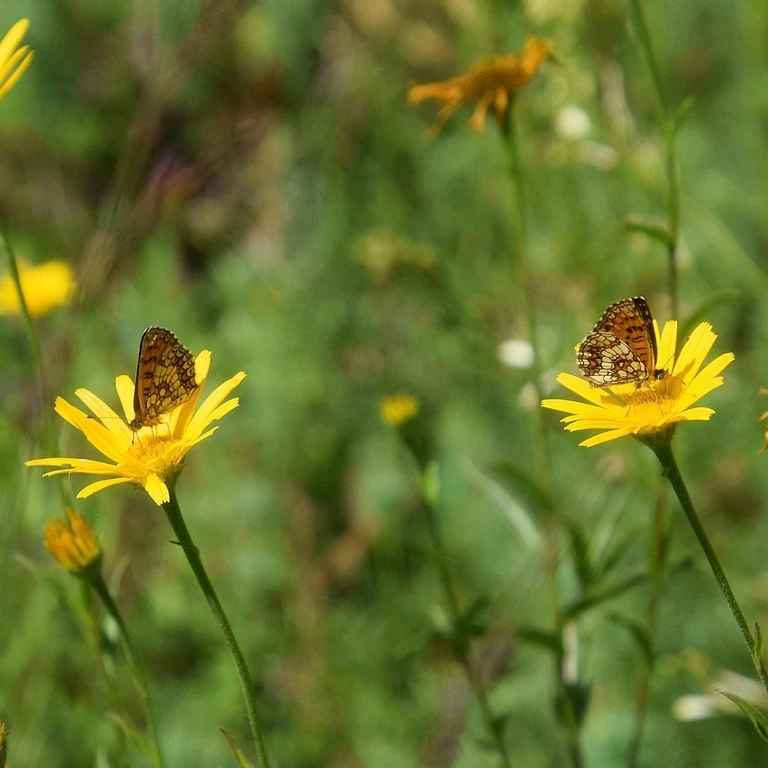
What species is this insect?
Melitaea athalia
